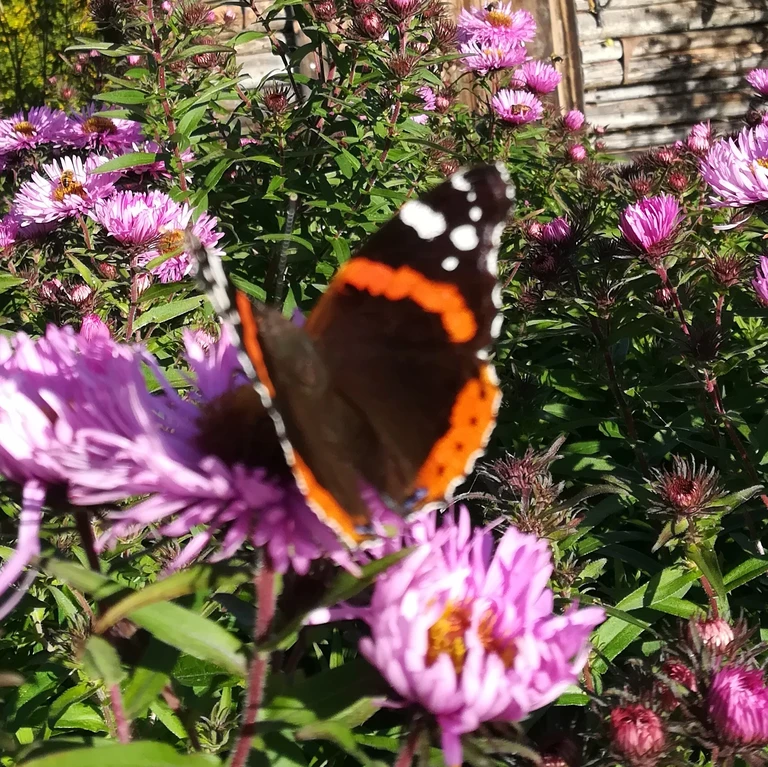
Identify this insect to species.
Vanessa atalanta
